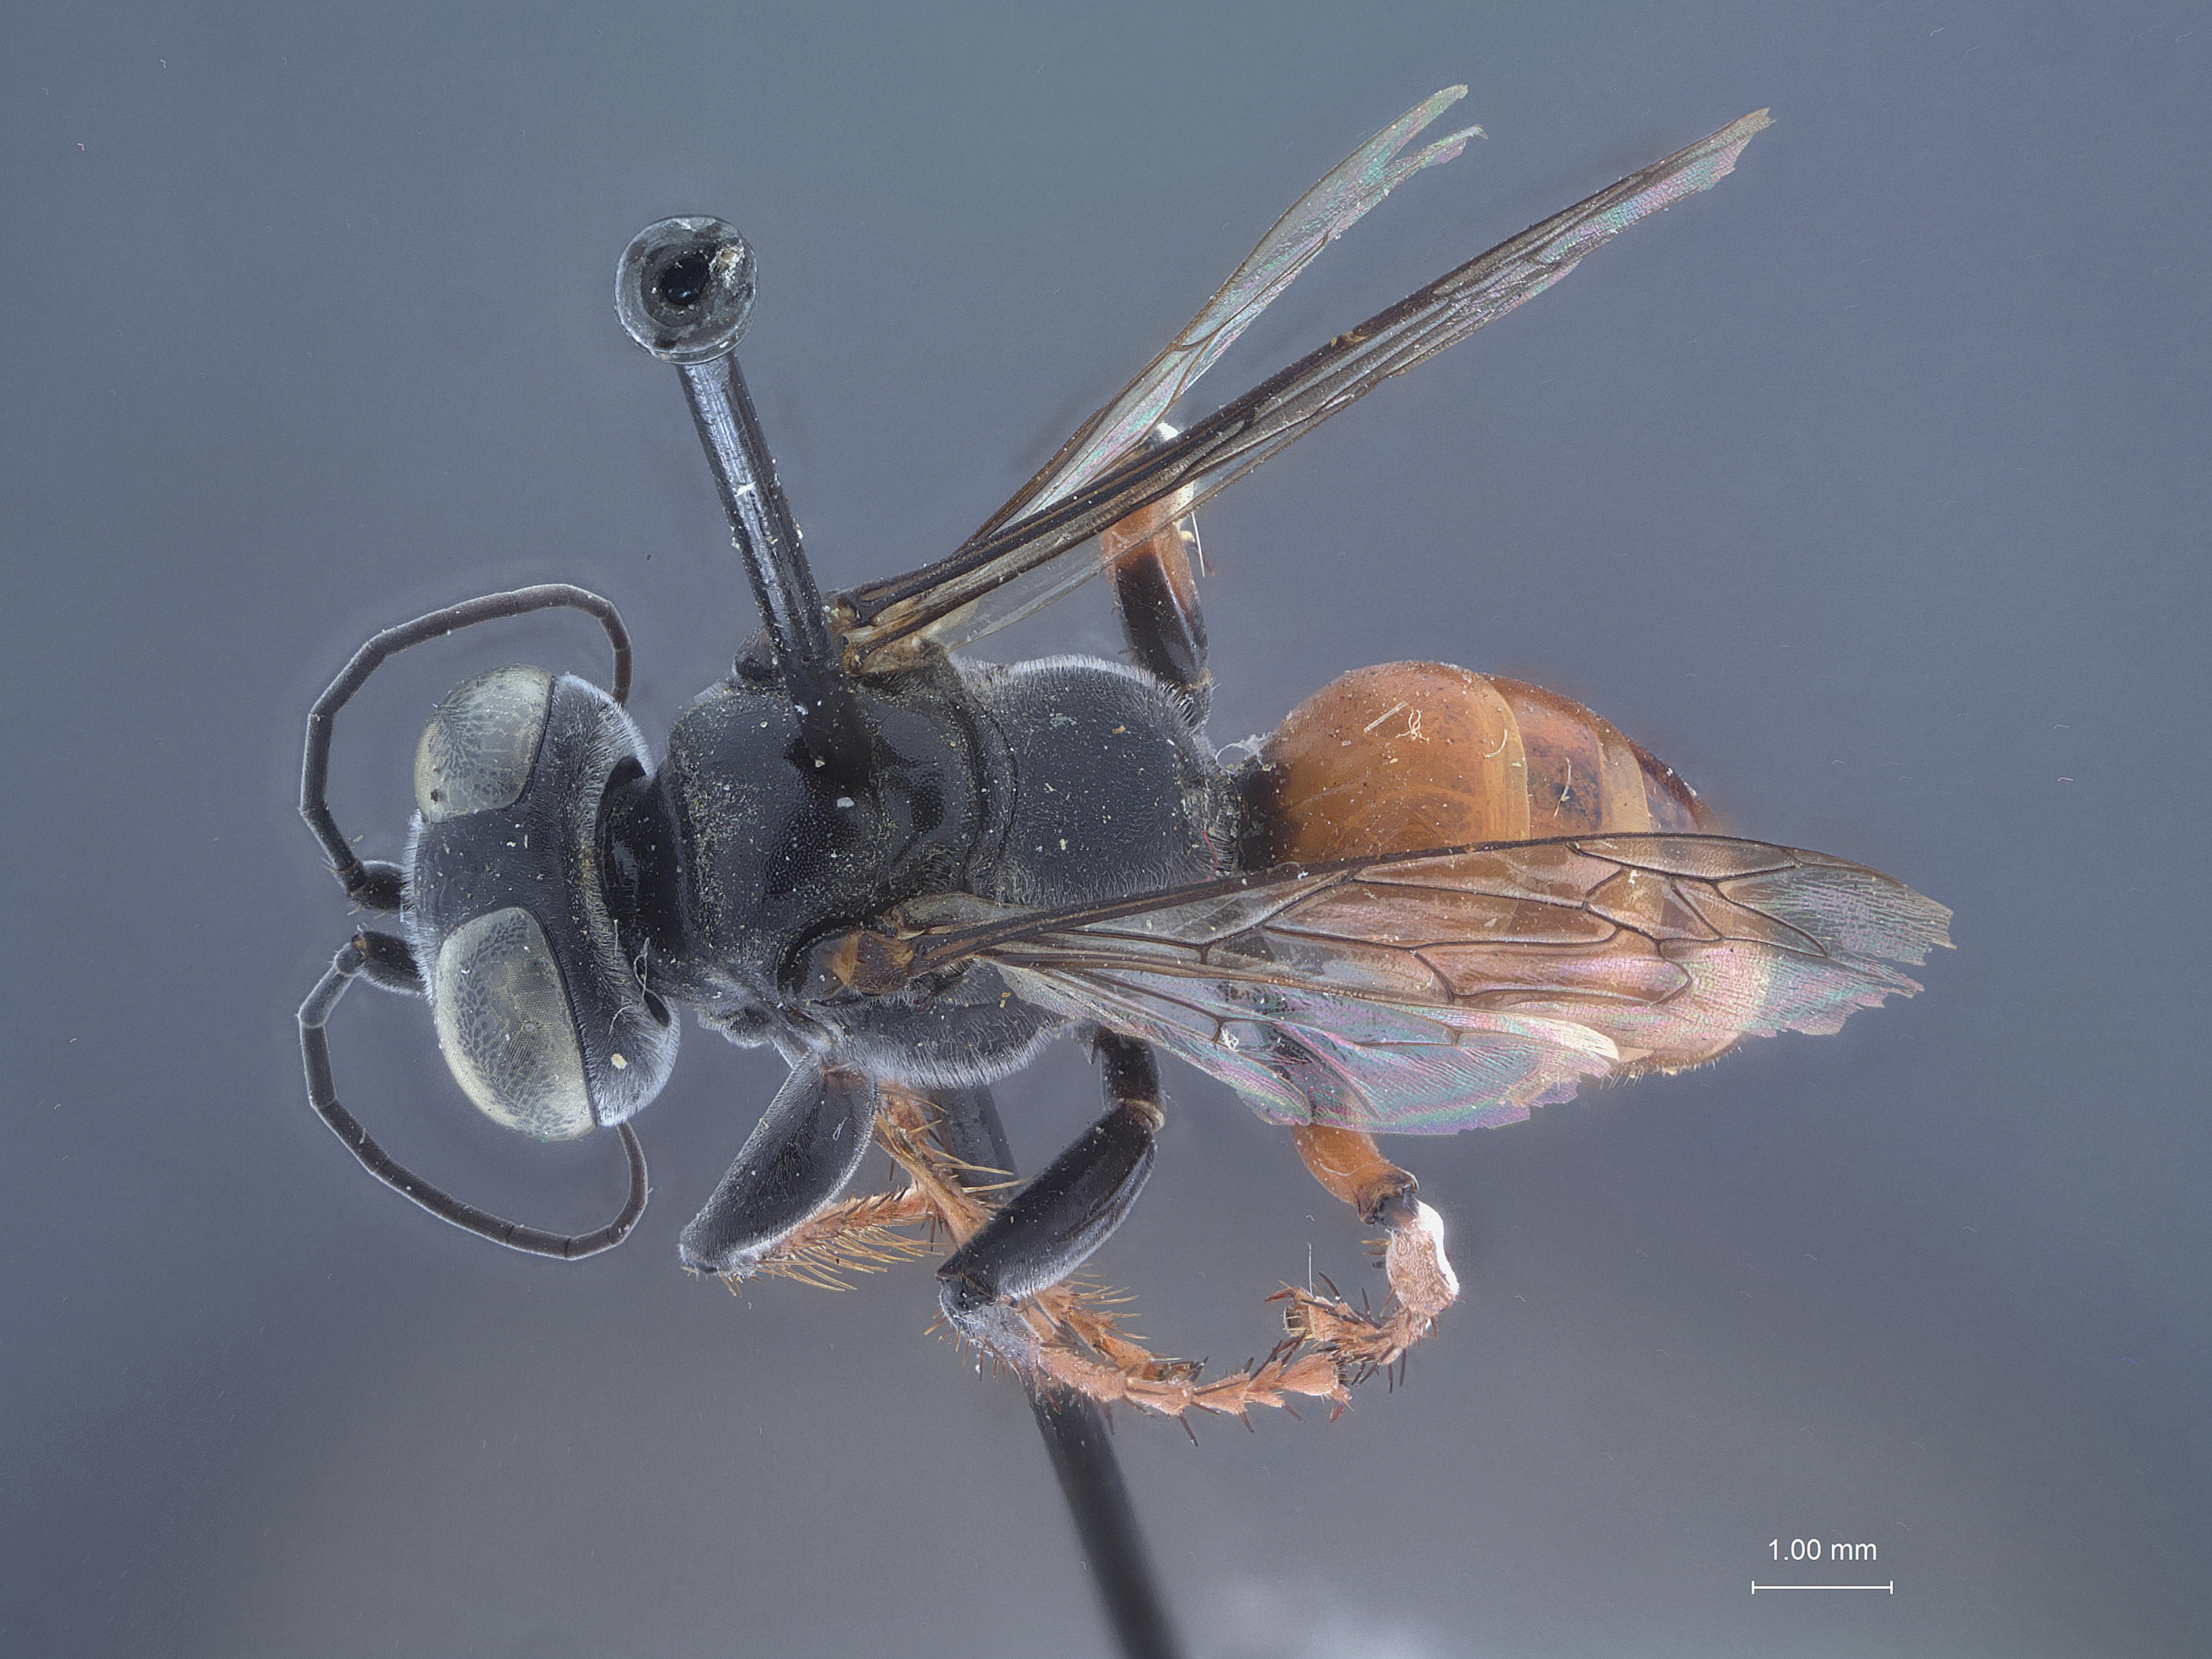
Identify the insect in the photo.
Tachysphex mirandus
